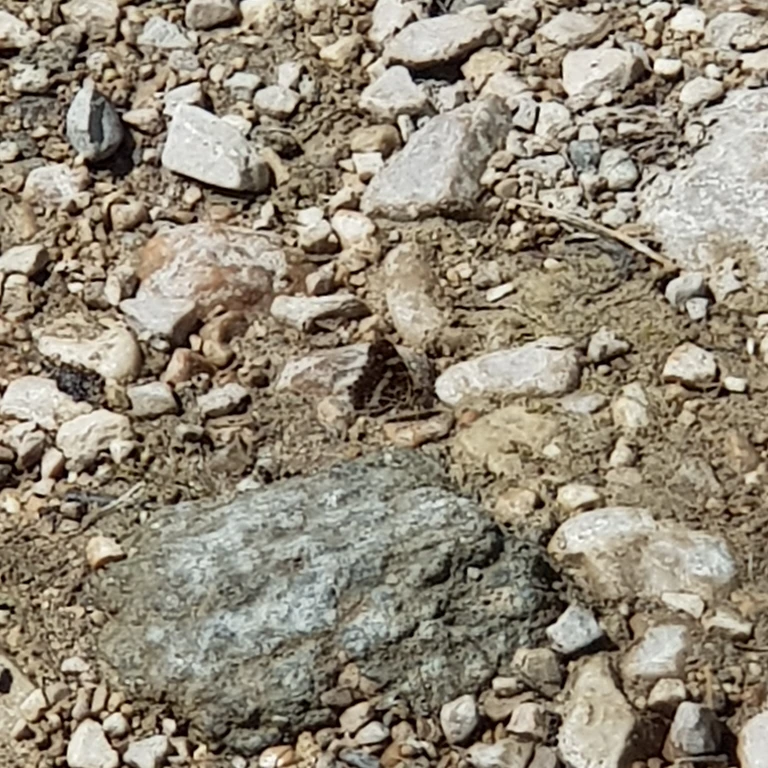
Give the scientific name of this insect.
Araschnia levana
